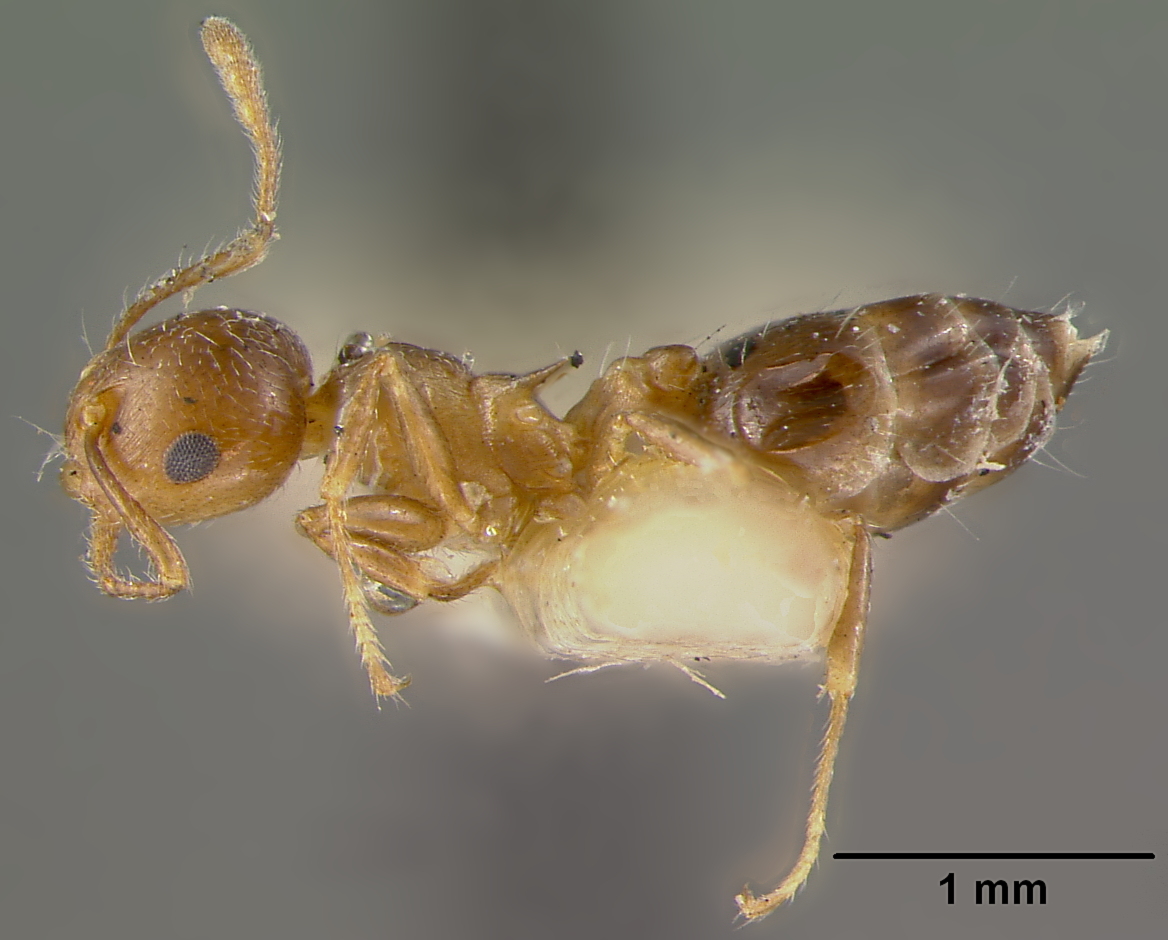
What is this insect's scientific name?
Crematogaster atkinsoni
